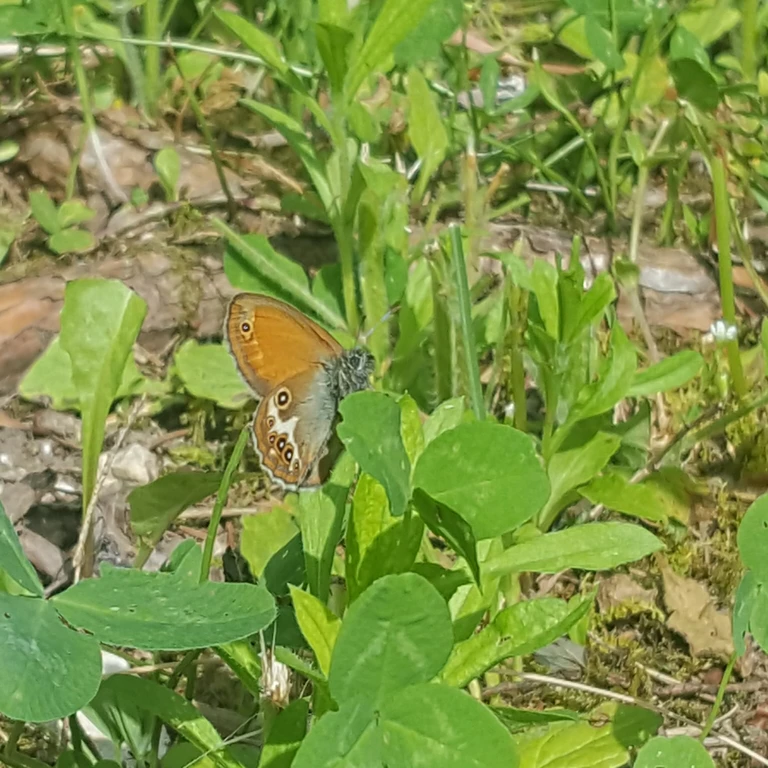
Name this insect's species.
Coenonympha arcania
